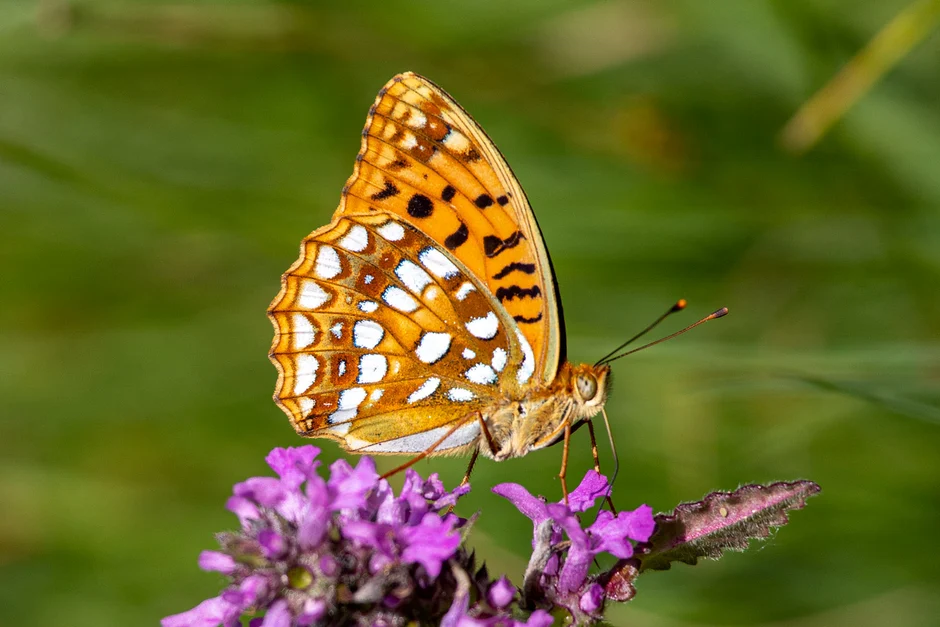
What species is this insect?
Fabriciana adippe
